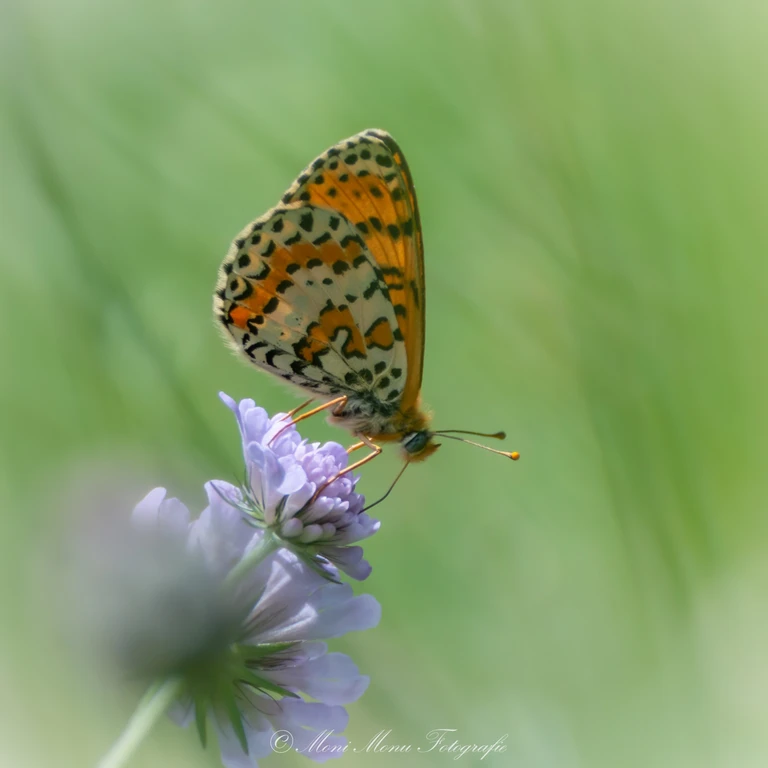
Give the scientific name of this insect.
Melitaea didyma
